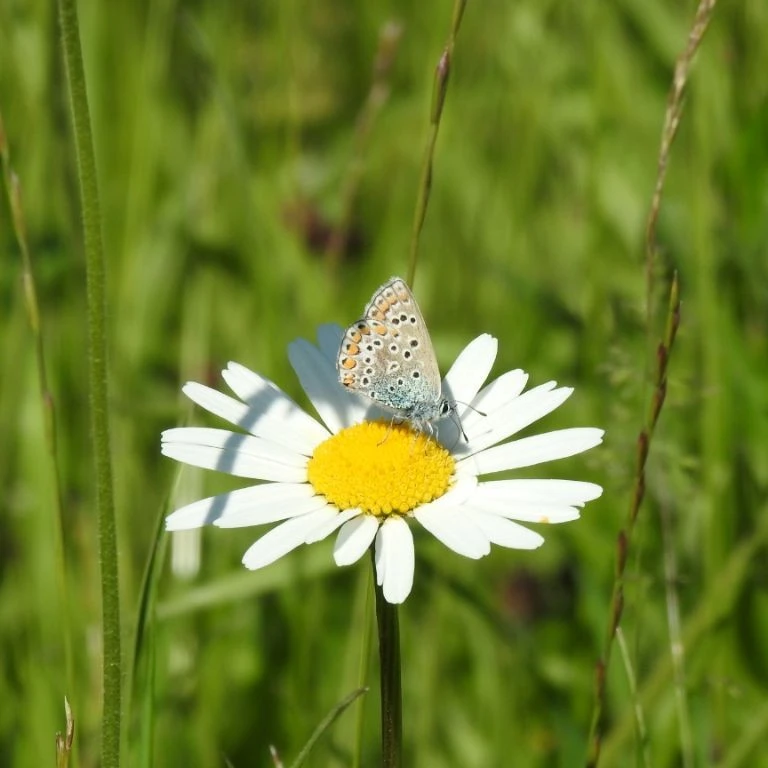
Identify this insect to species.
Polyommatus icarus
